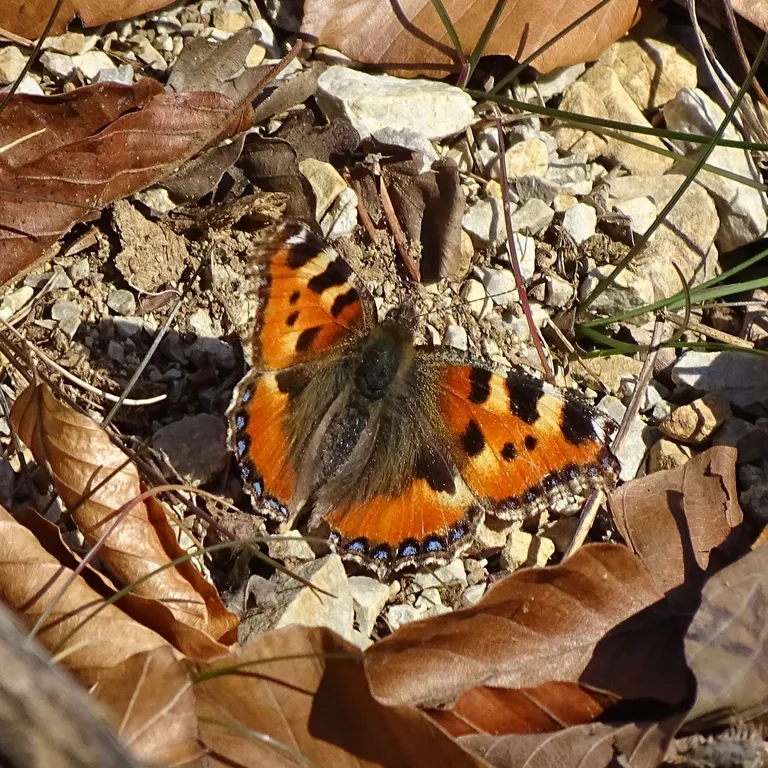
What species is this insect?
Aglais urticae
